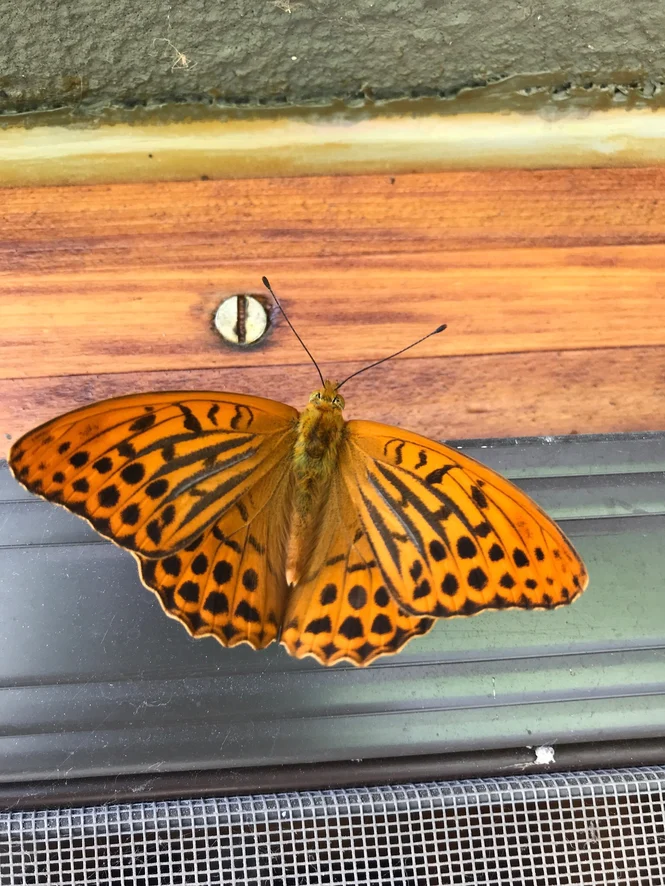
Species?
Argynnis paphia
